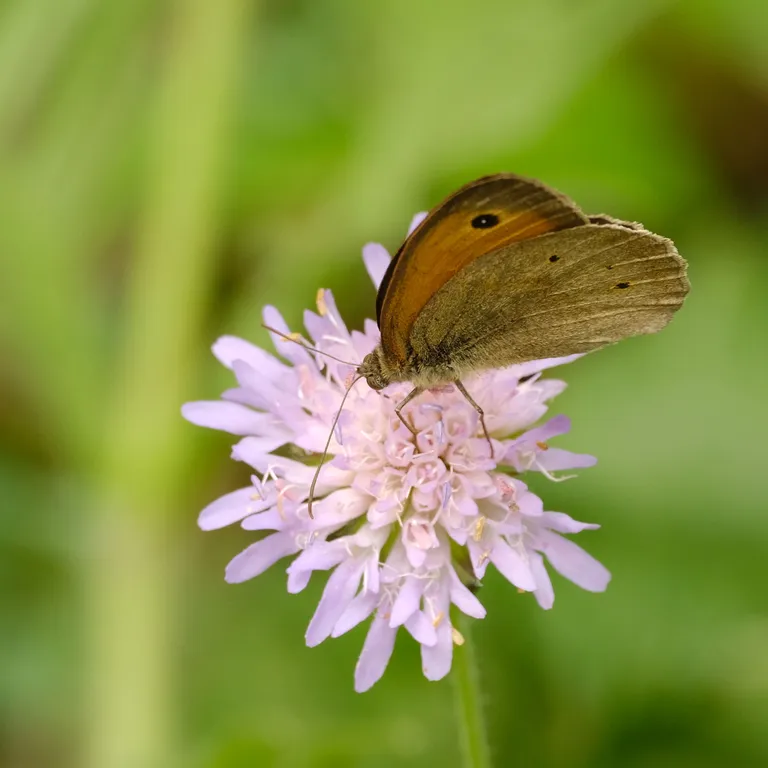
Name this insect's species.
Maniola jurtina
